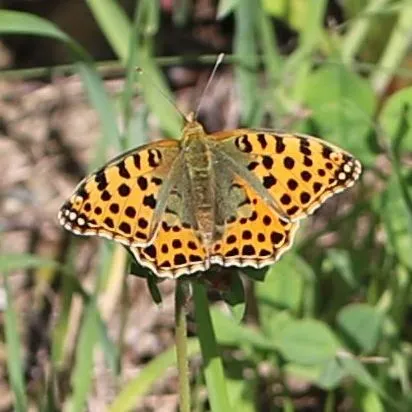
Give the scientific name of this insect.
Issoria lathonia
